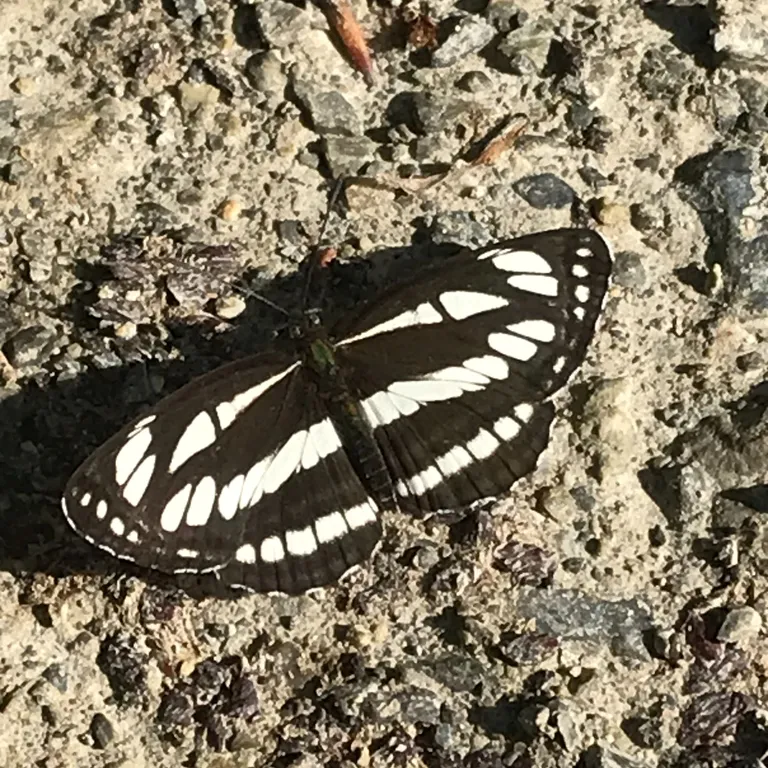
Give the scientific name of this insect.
Neptis sappho
